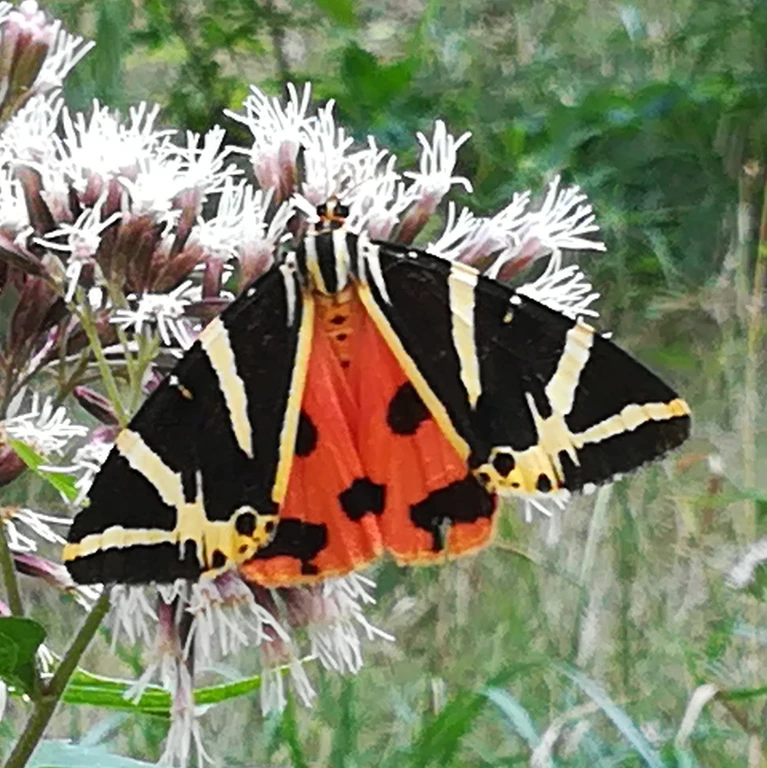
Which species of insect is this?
Euplagia quadripunctaria
